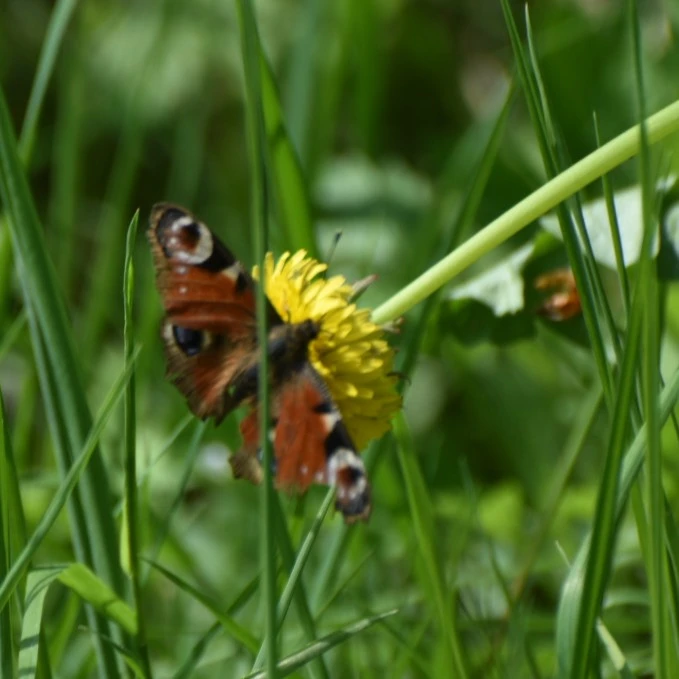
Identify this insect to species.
Aglais io
